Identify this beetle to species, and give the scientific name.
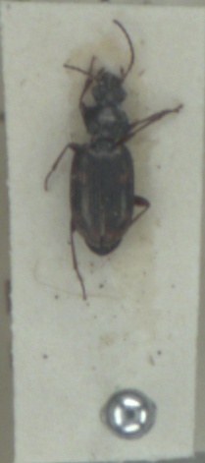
Bembidion varium
